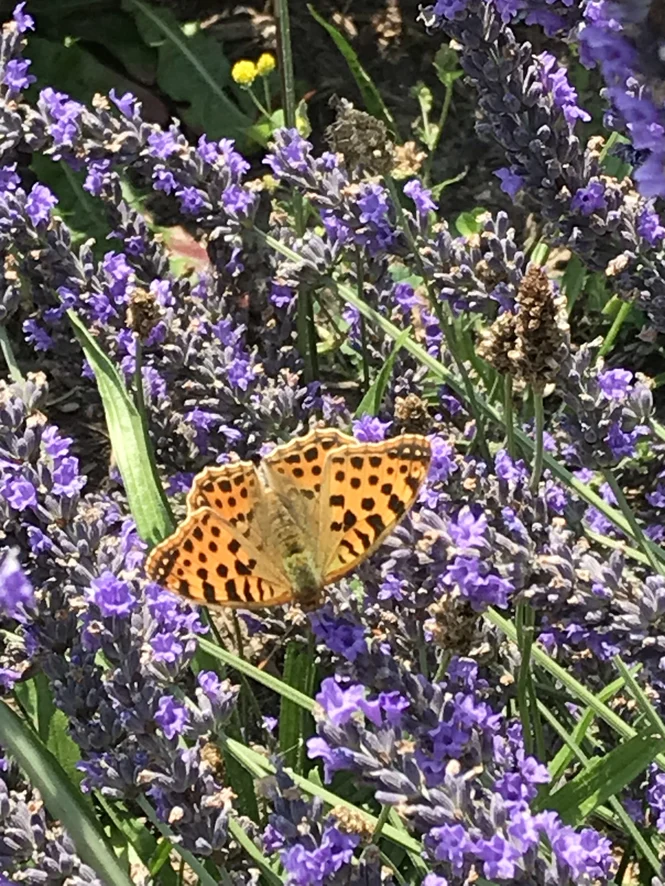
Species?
Issoria lathonia
